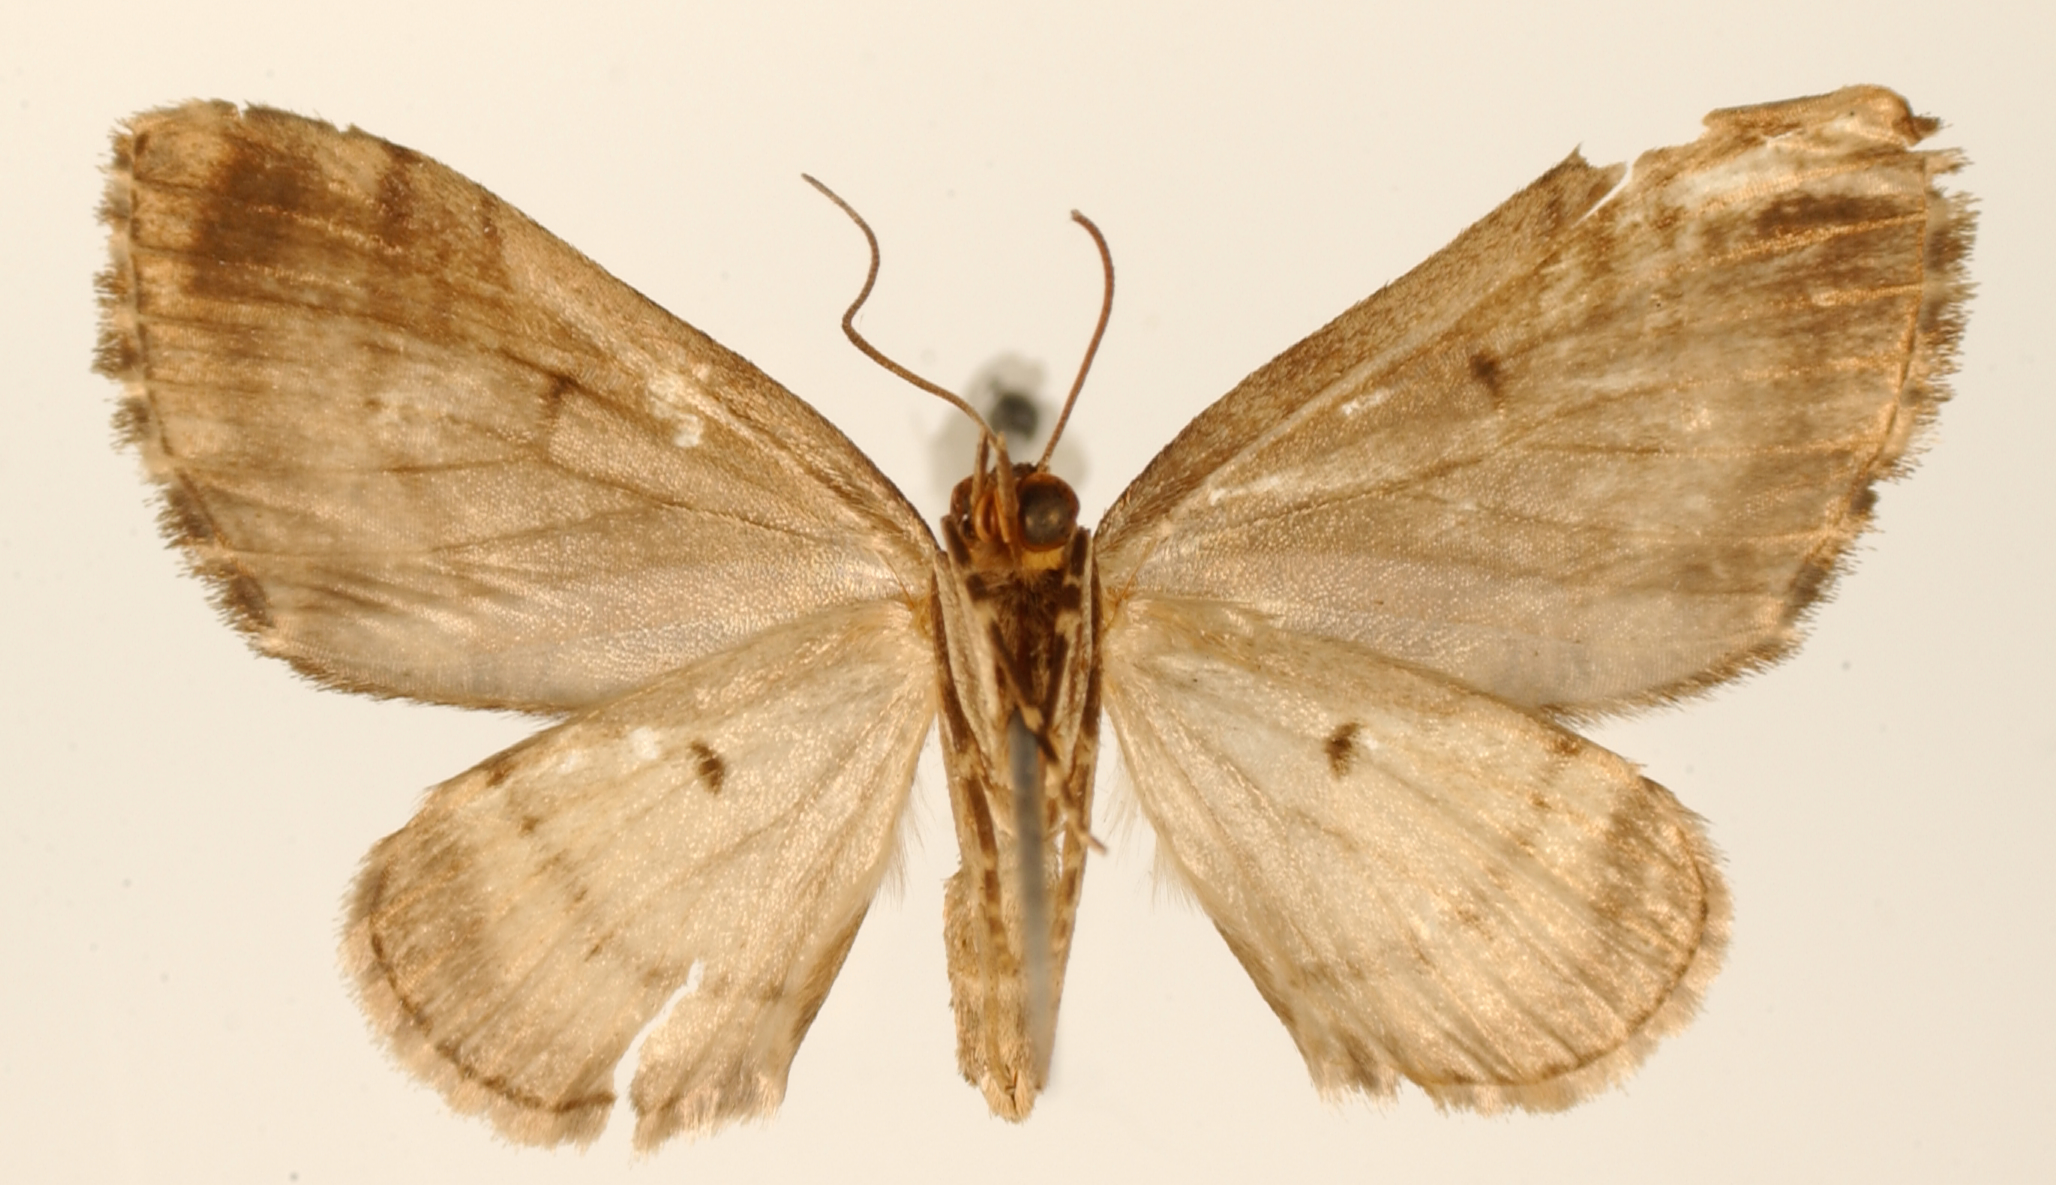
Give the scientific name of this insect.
Cidaria rojiza
